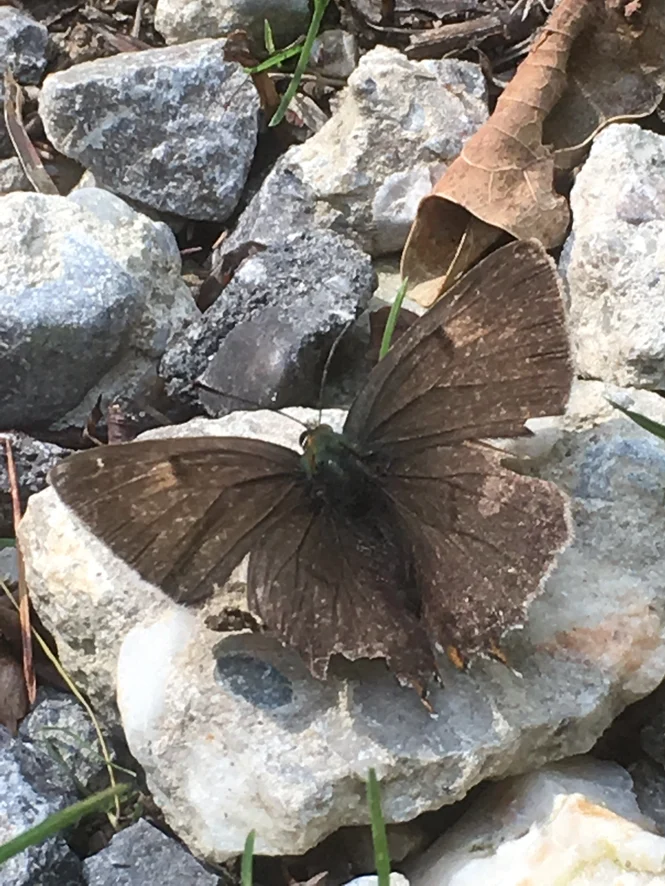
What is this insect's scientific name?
Thecla betulae
